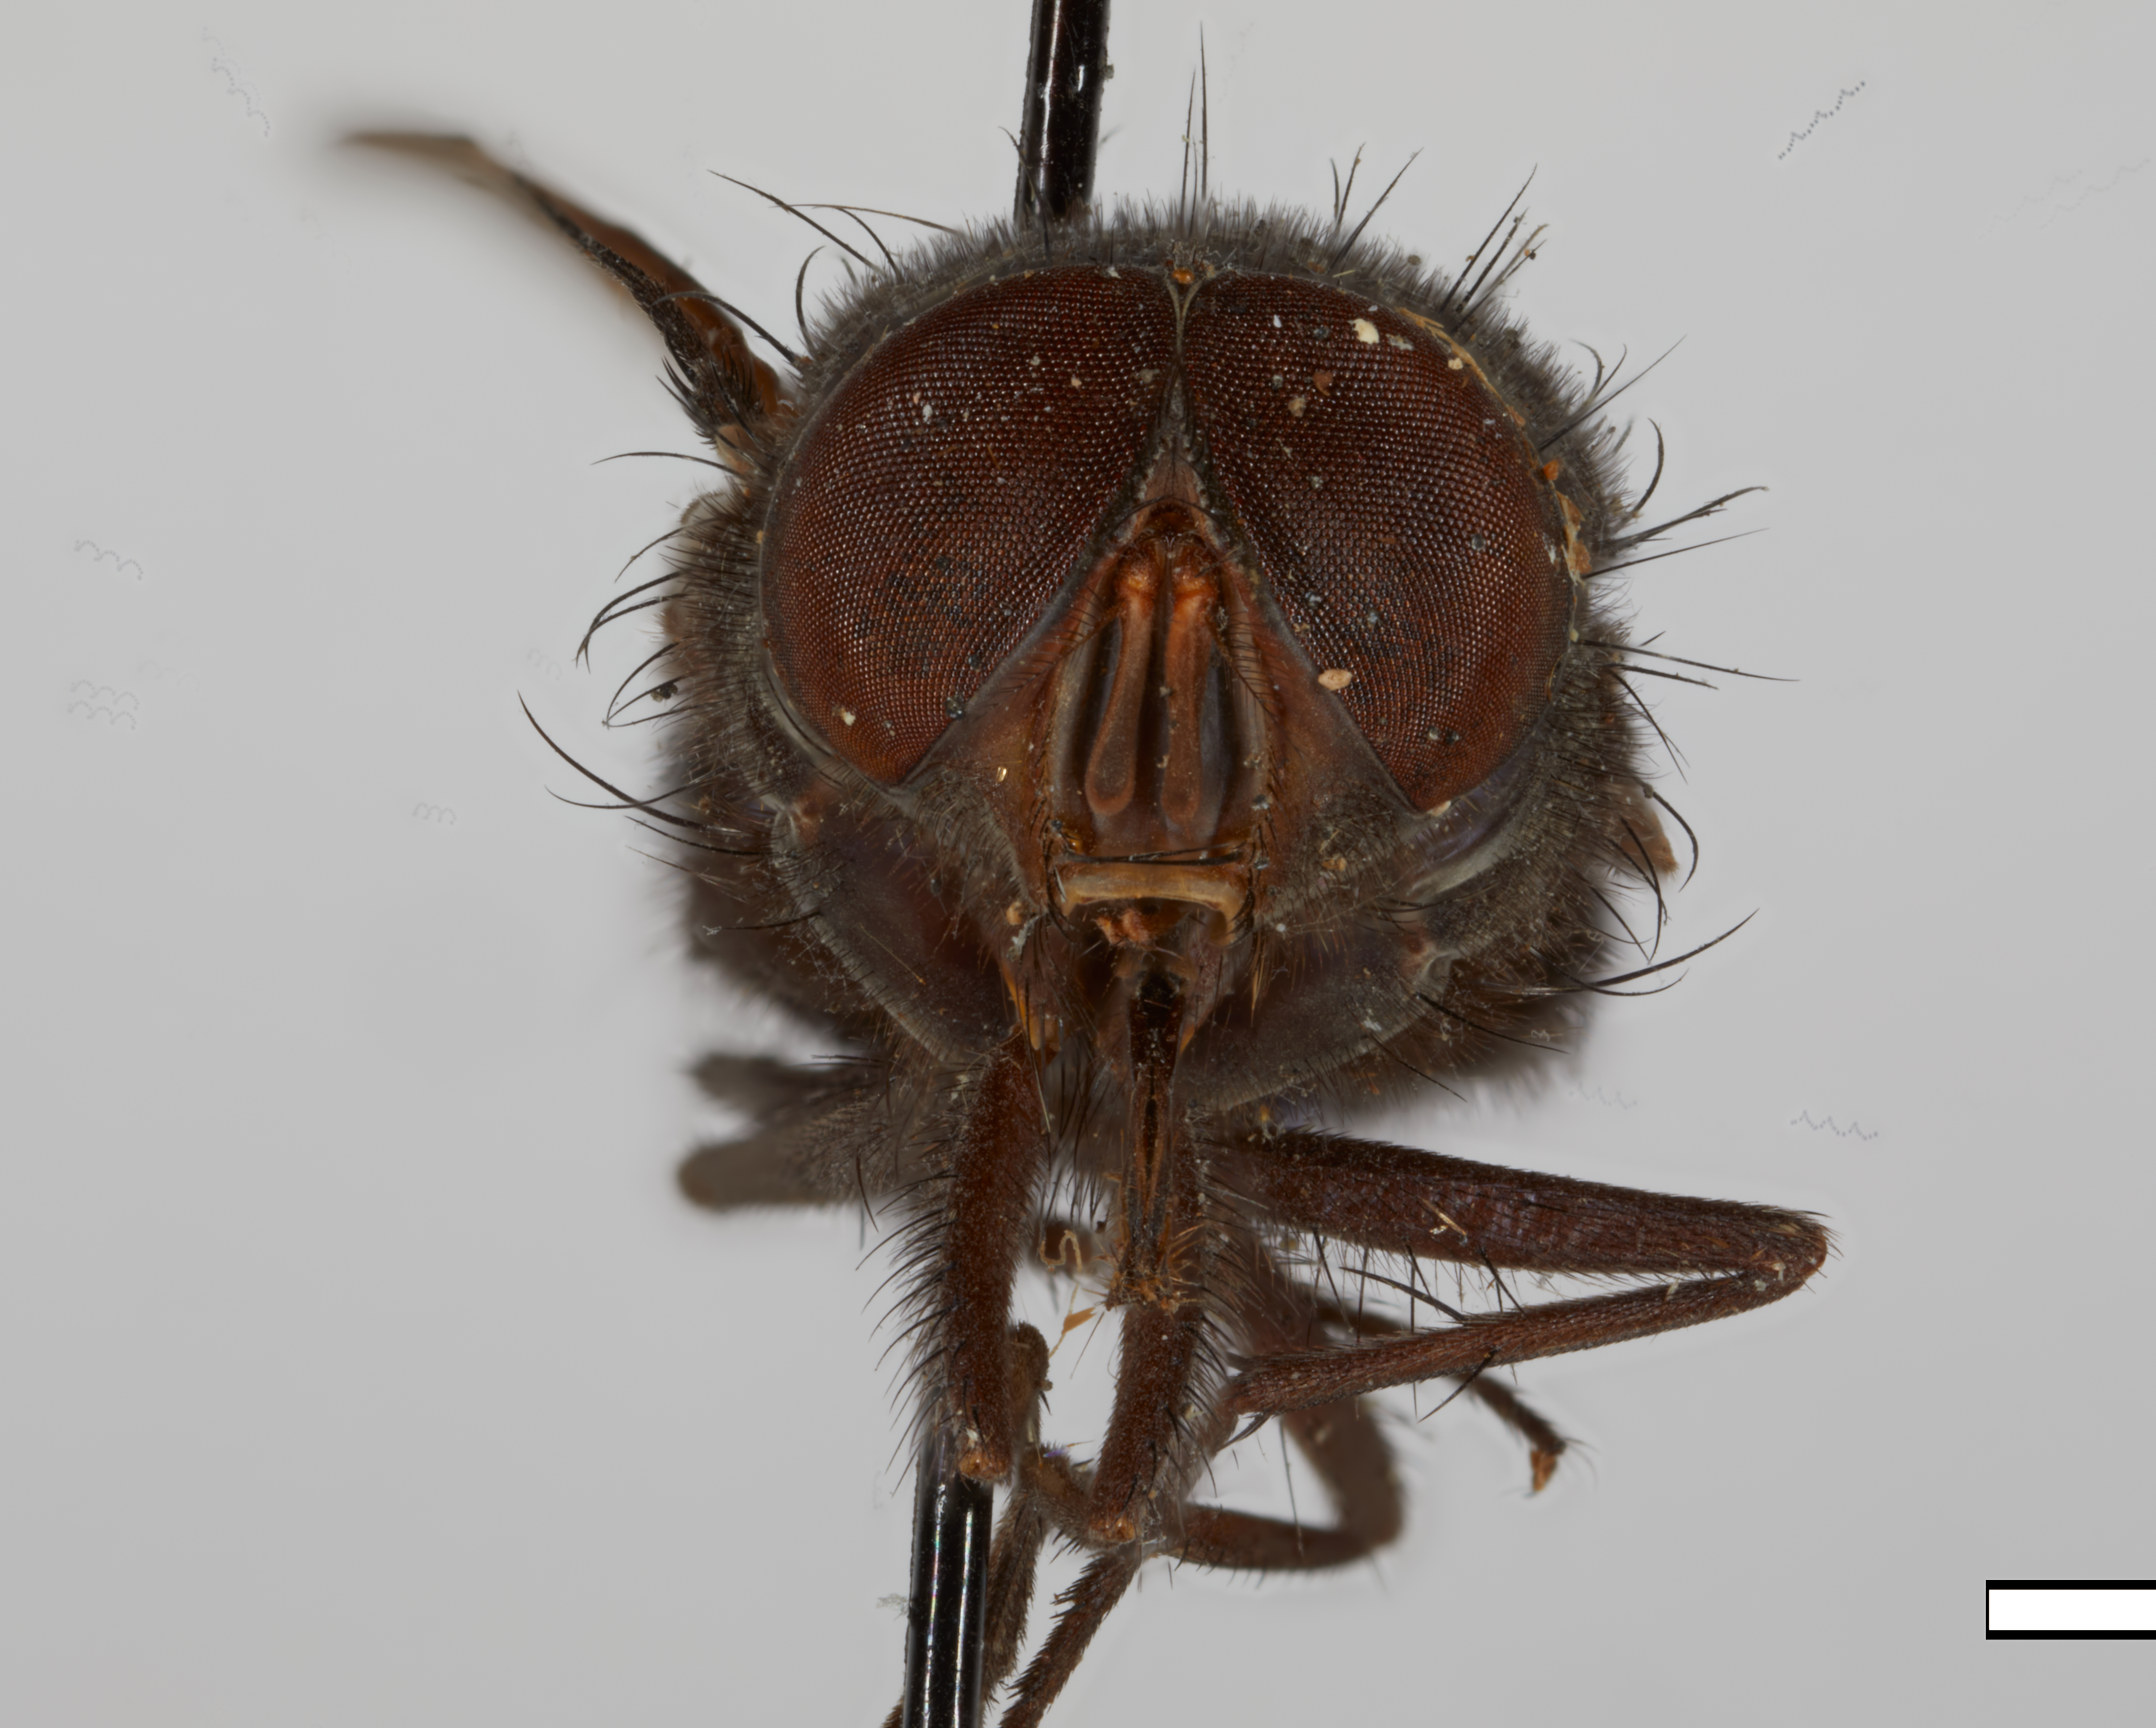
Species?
Lucilia ocularis (also Phaenicia purpurescens)
